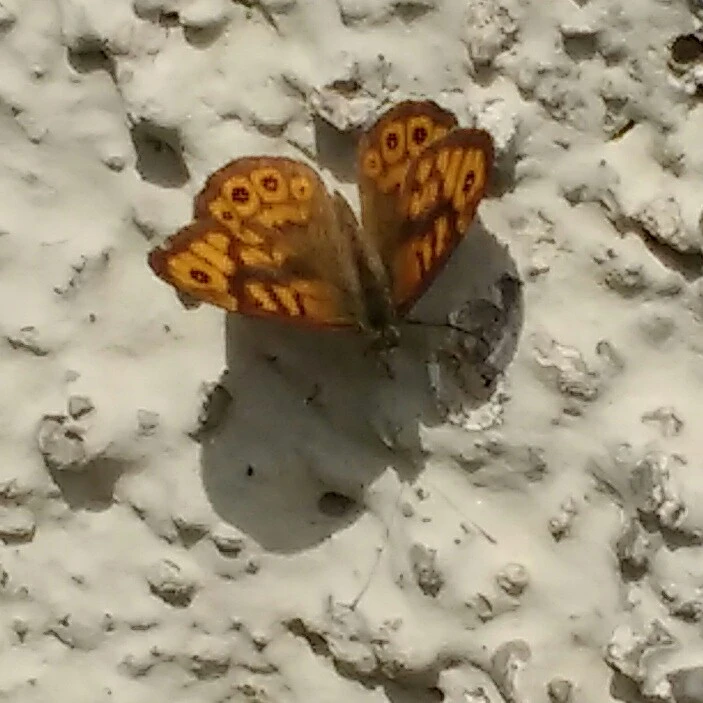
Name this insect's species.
Lasiommata megera (also Pararge megera)
